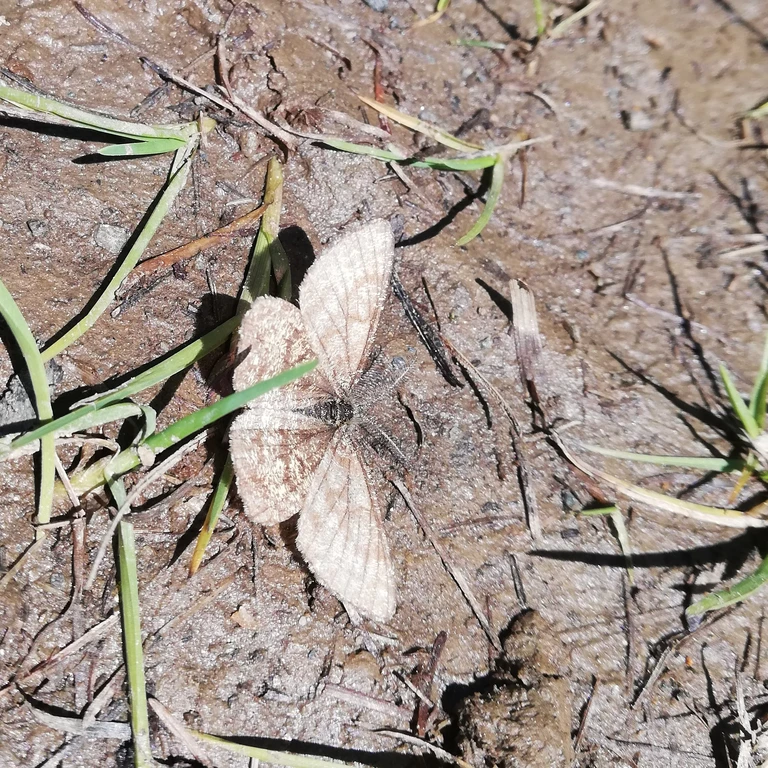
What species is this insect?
Ematurga atomaria
